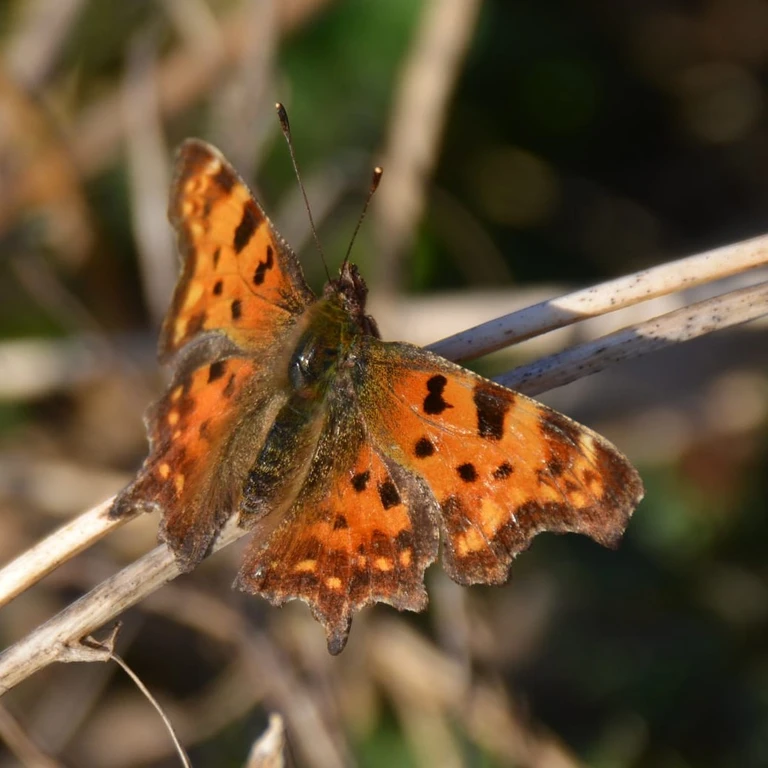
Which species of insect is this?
Polygonia c-album
